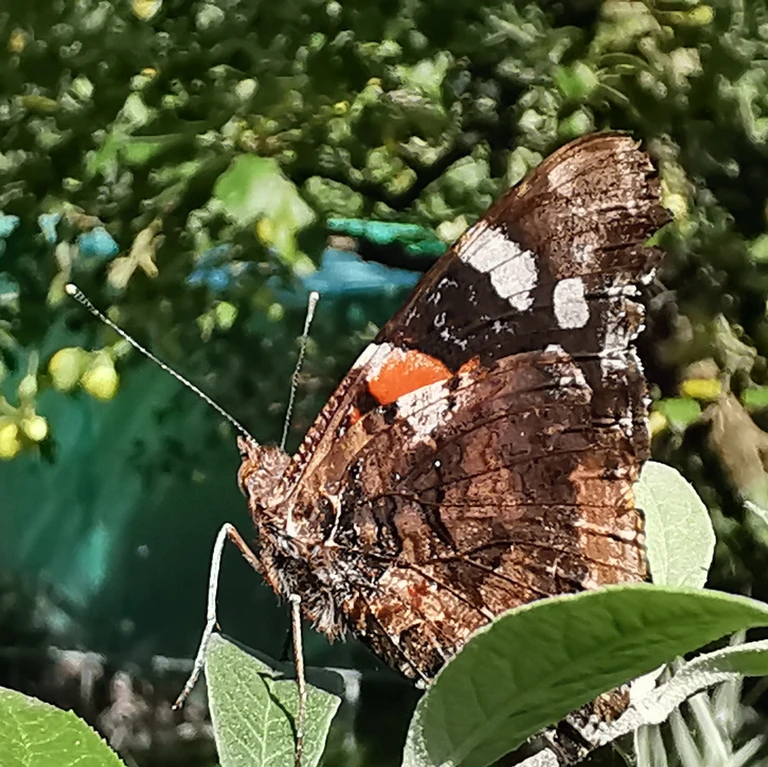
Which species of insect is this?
Vanessa atalanta
